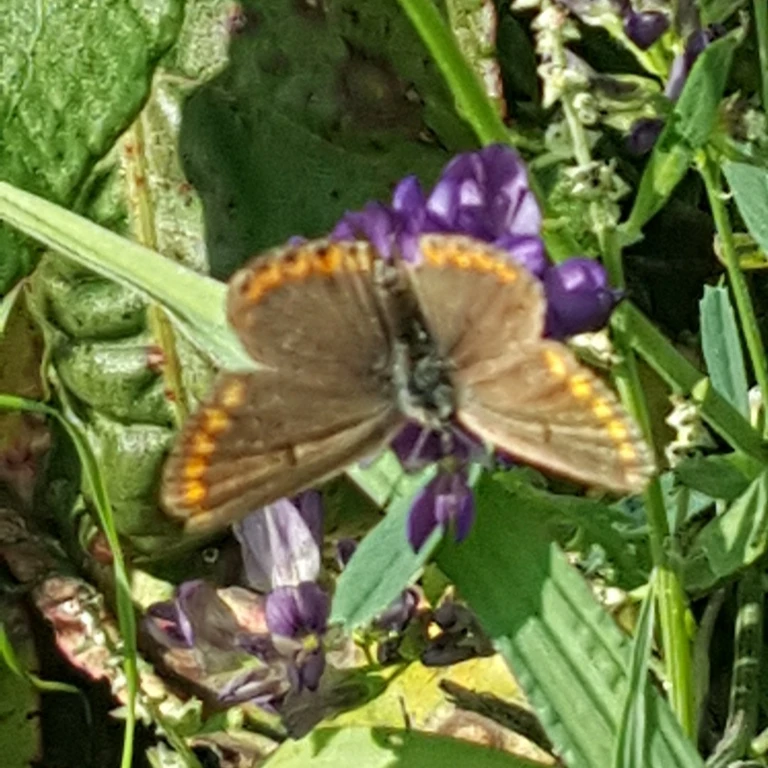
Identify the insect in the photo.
Aricia agestis/artaxerxes
